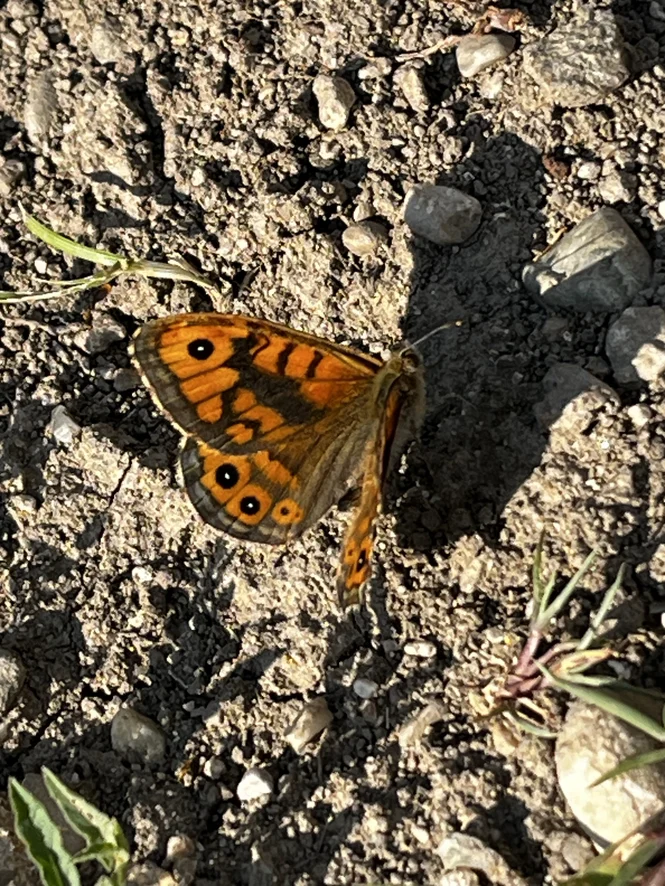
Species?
Lasiommata megera (also Pararge megera)
